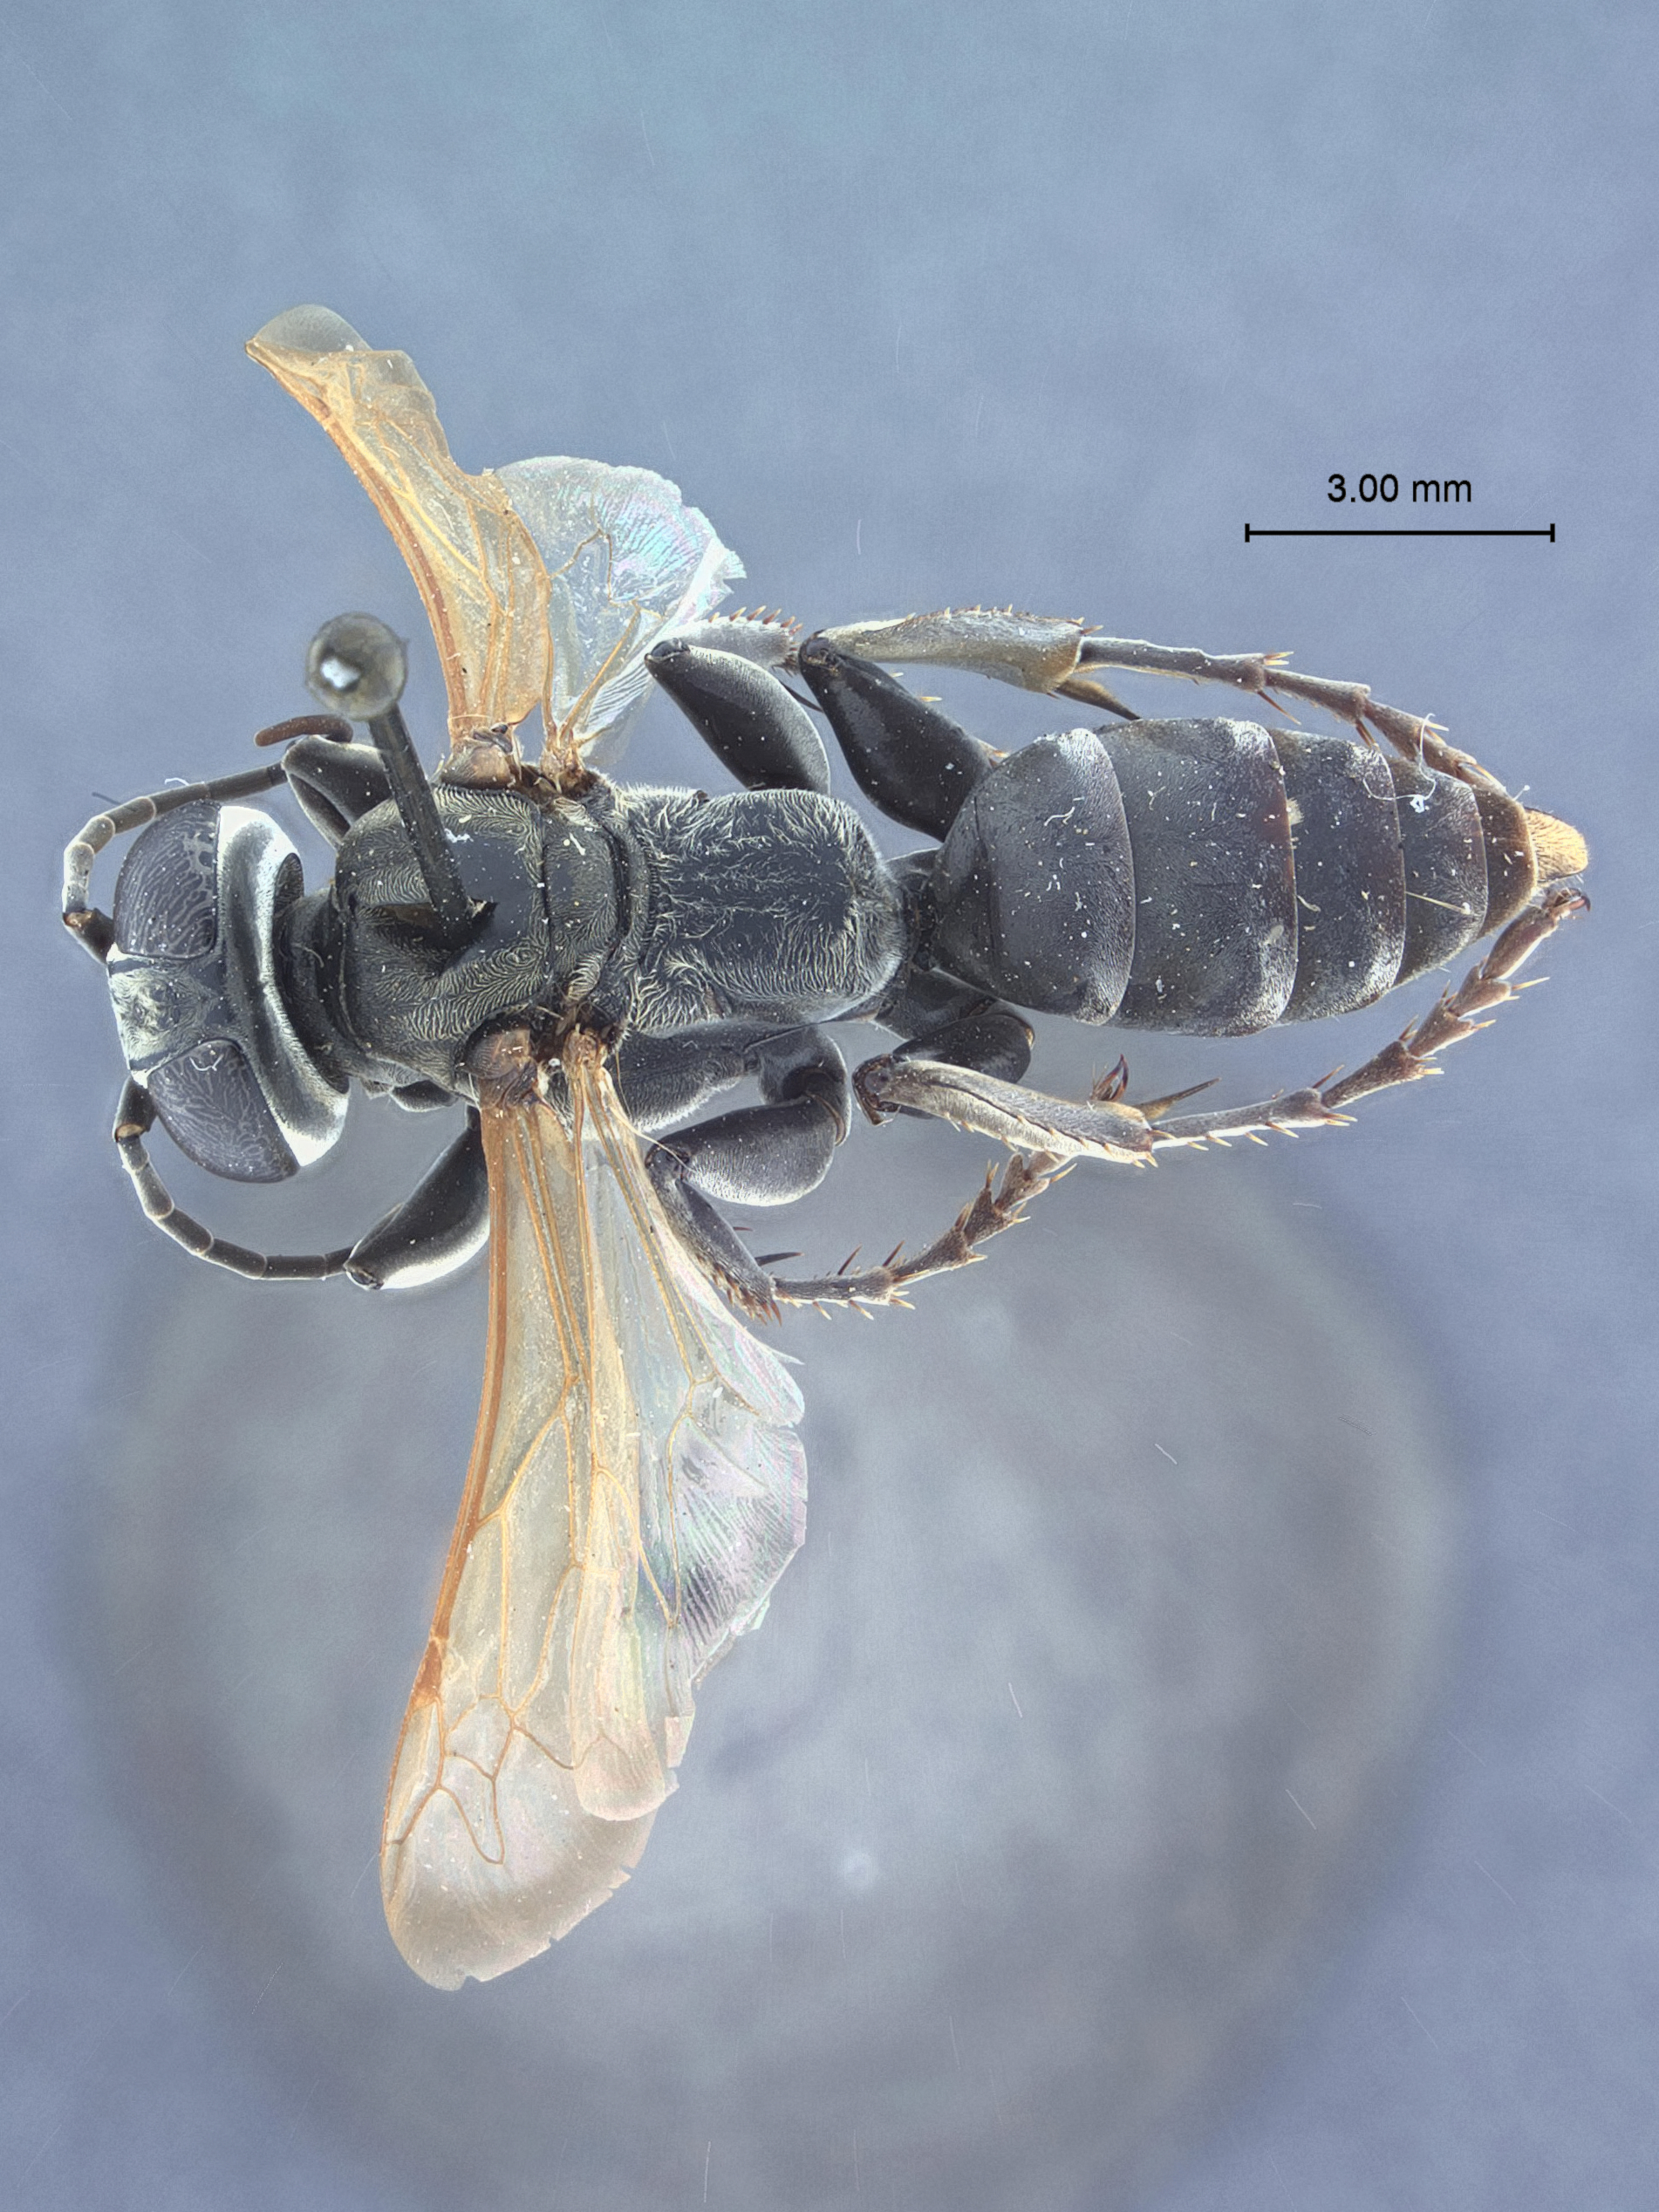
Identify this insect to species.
Notogonia crawfordi
